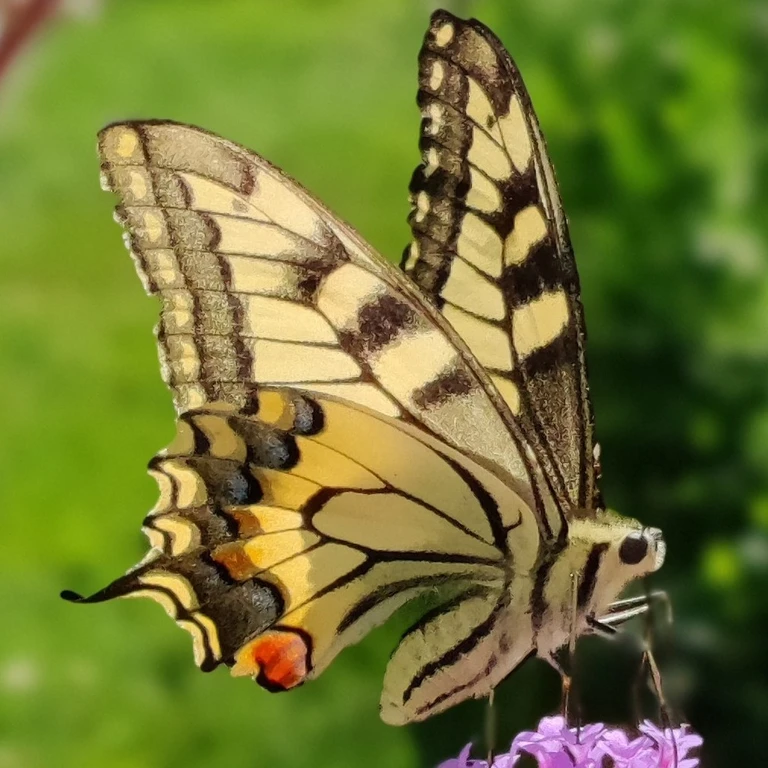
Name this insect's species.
Papilio machaon
